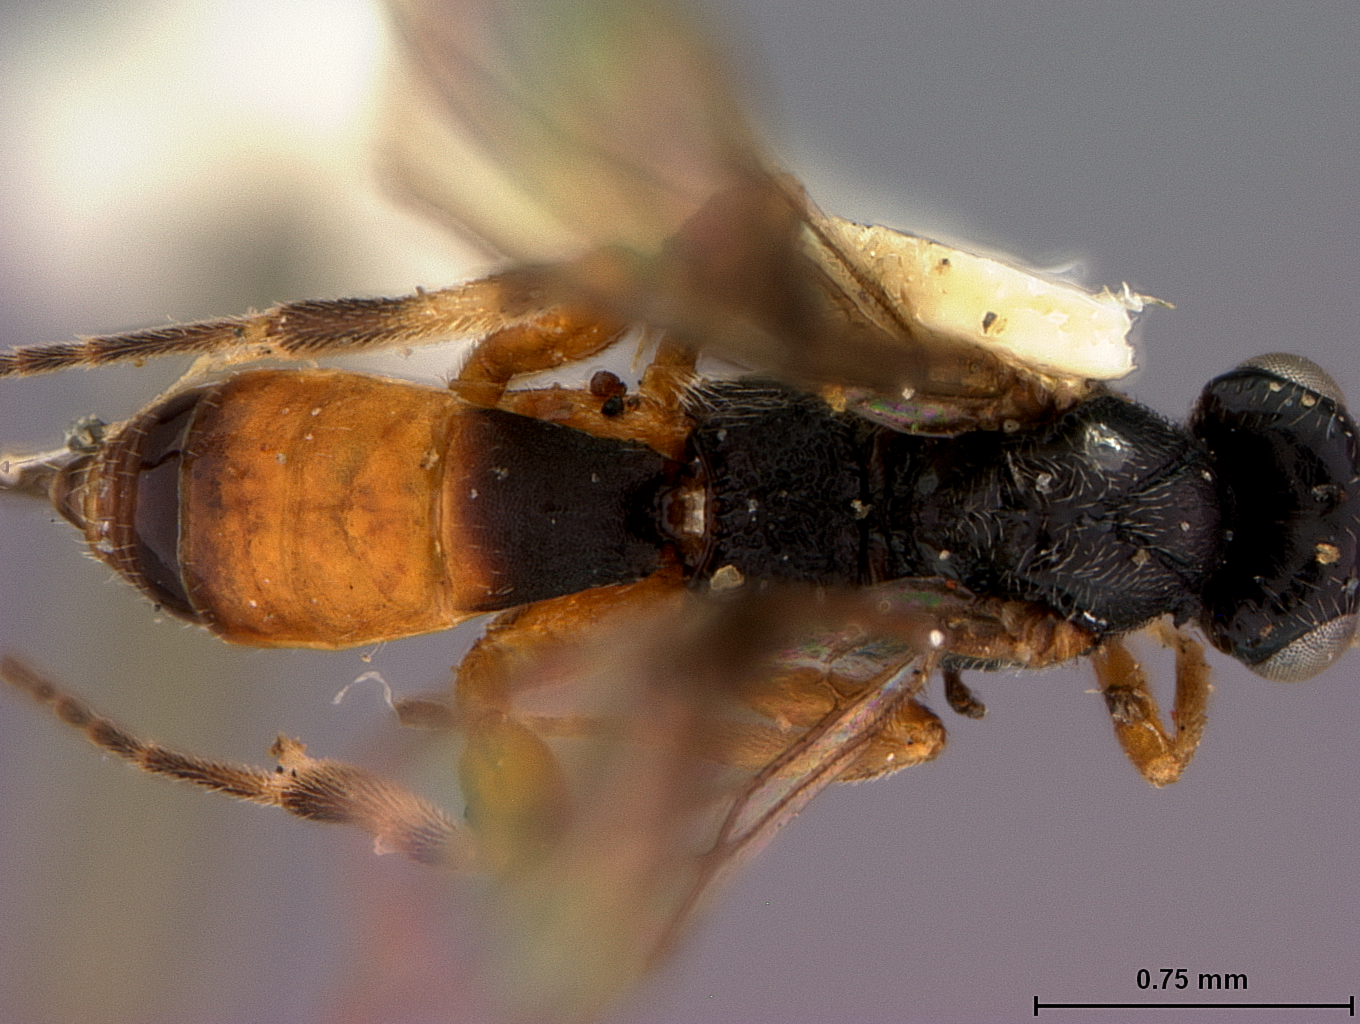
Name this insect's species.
Bassus brevicauda
